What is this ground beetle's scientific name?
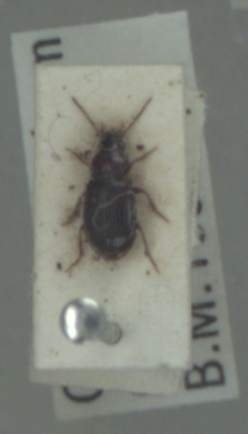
Bradycellus harpalinus
